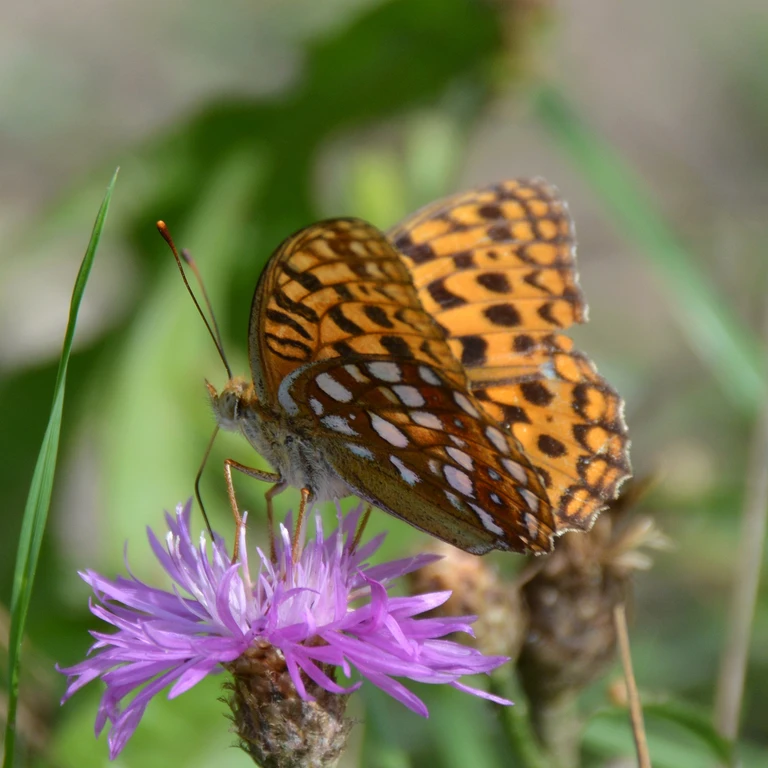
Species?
Fabriciana adippe
